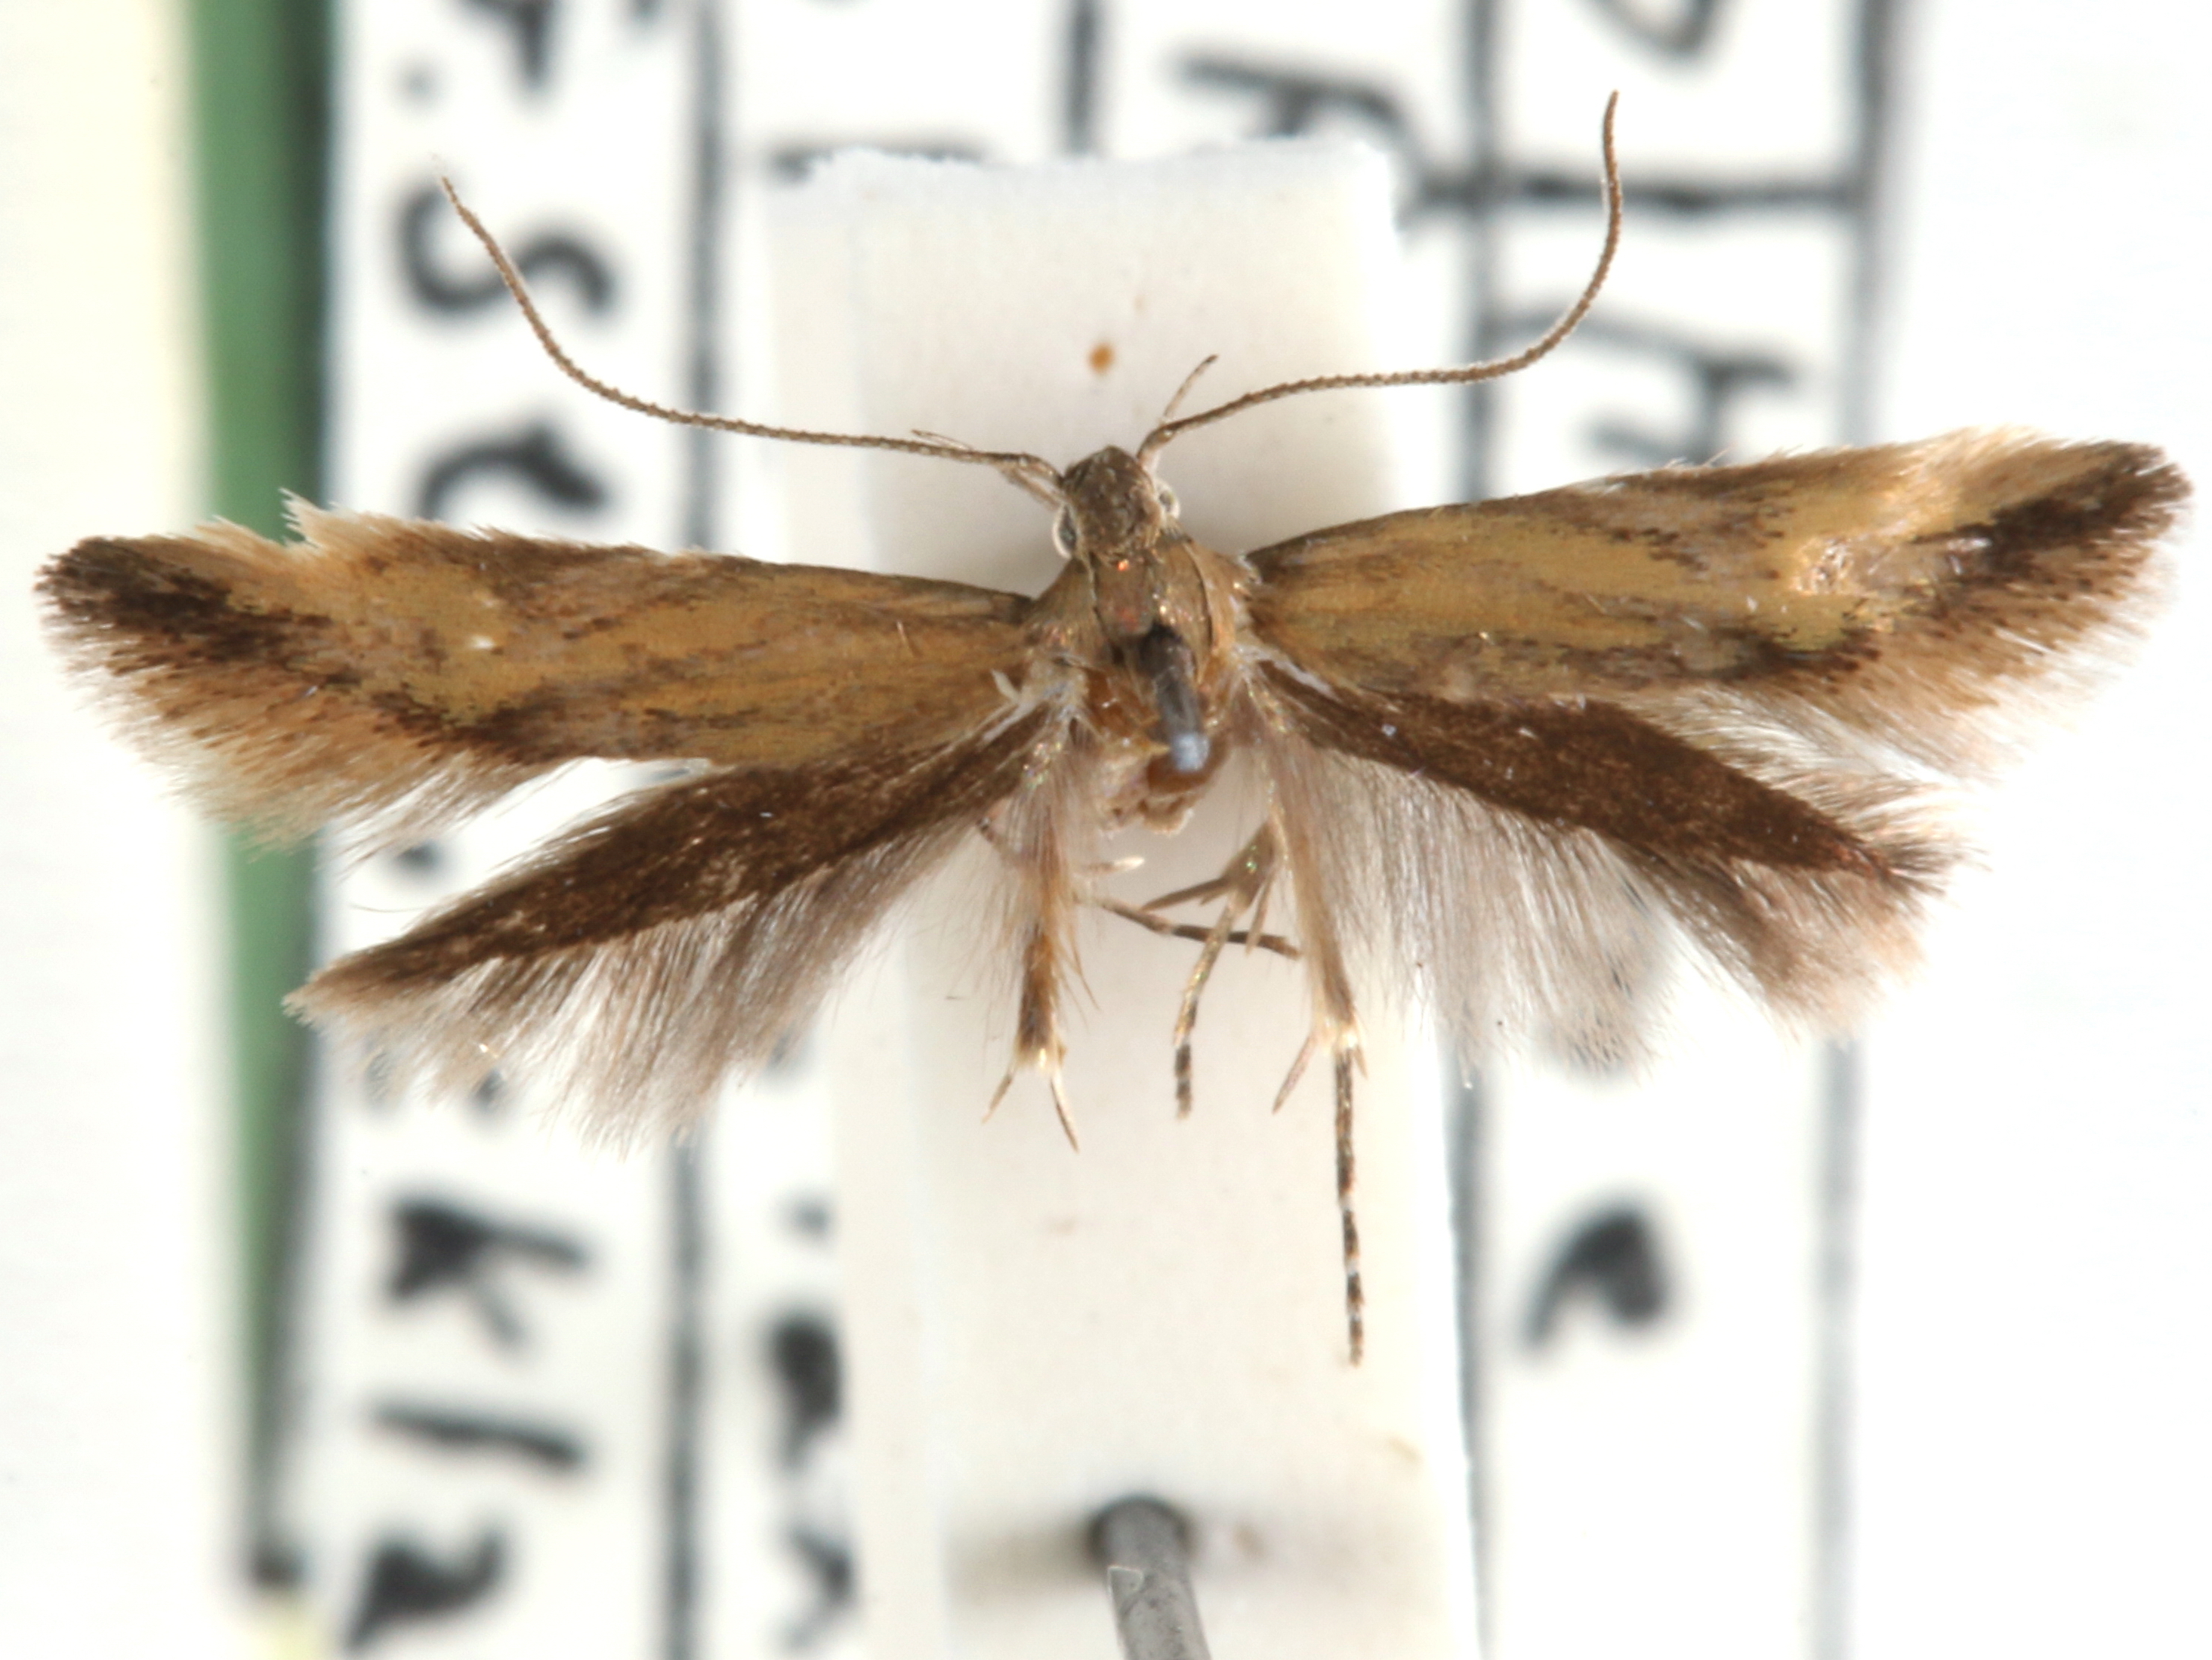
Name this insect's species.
Triclonella bicoloripennis
